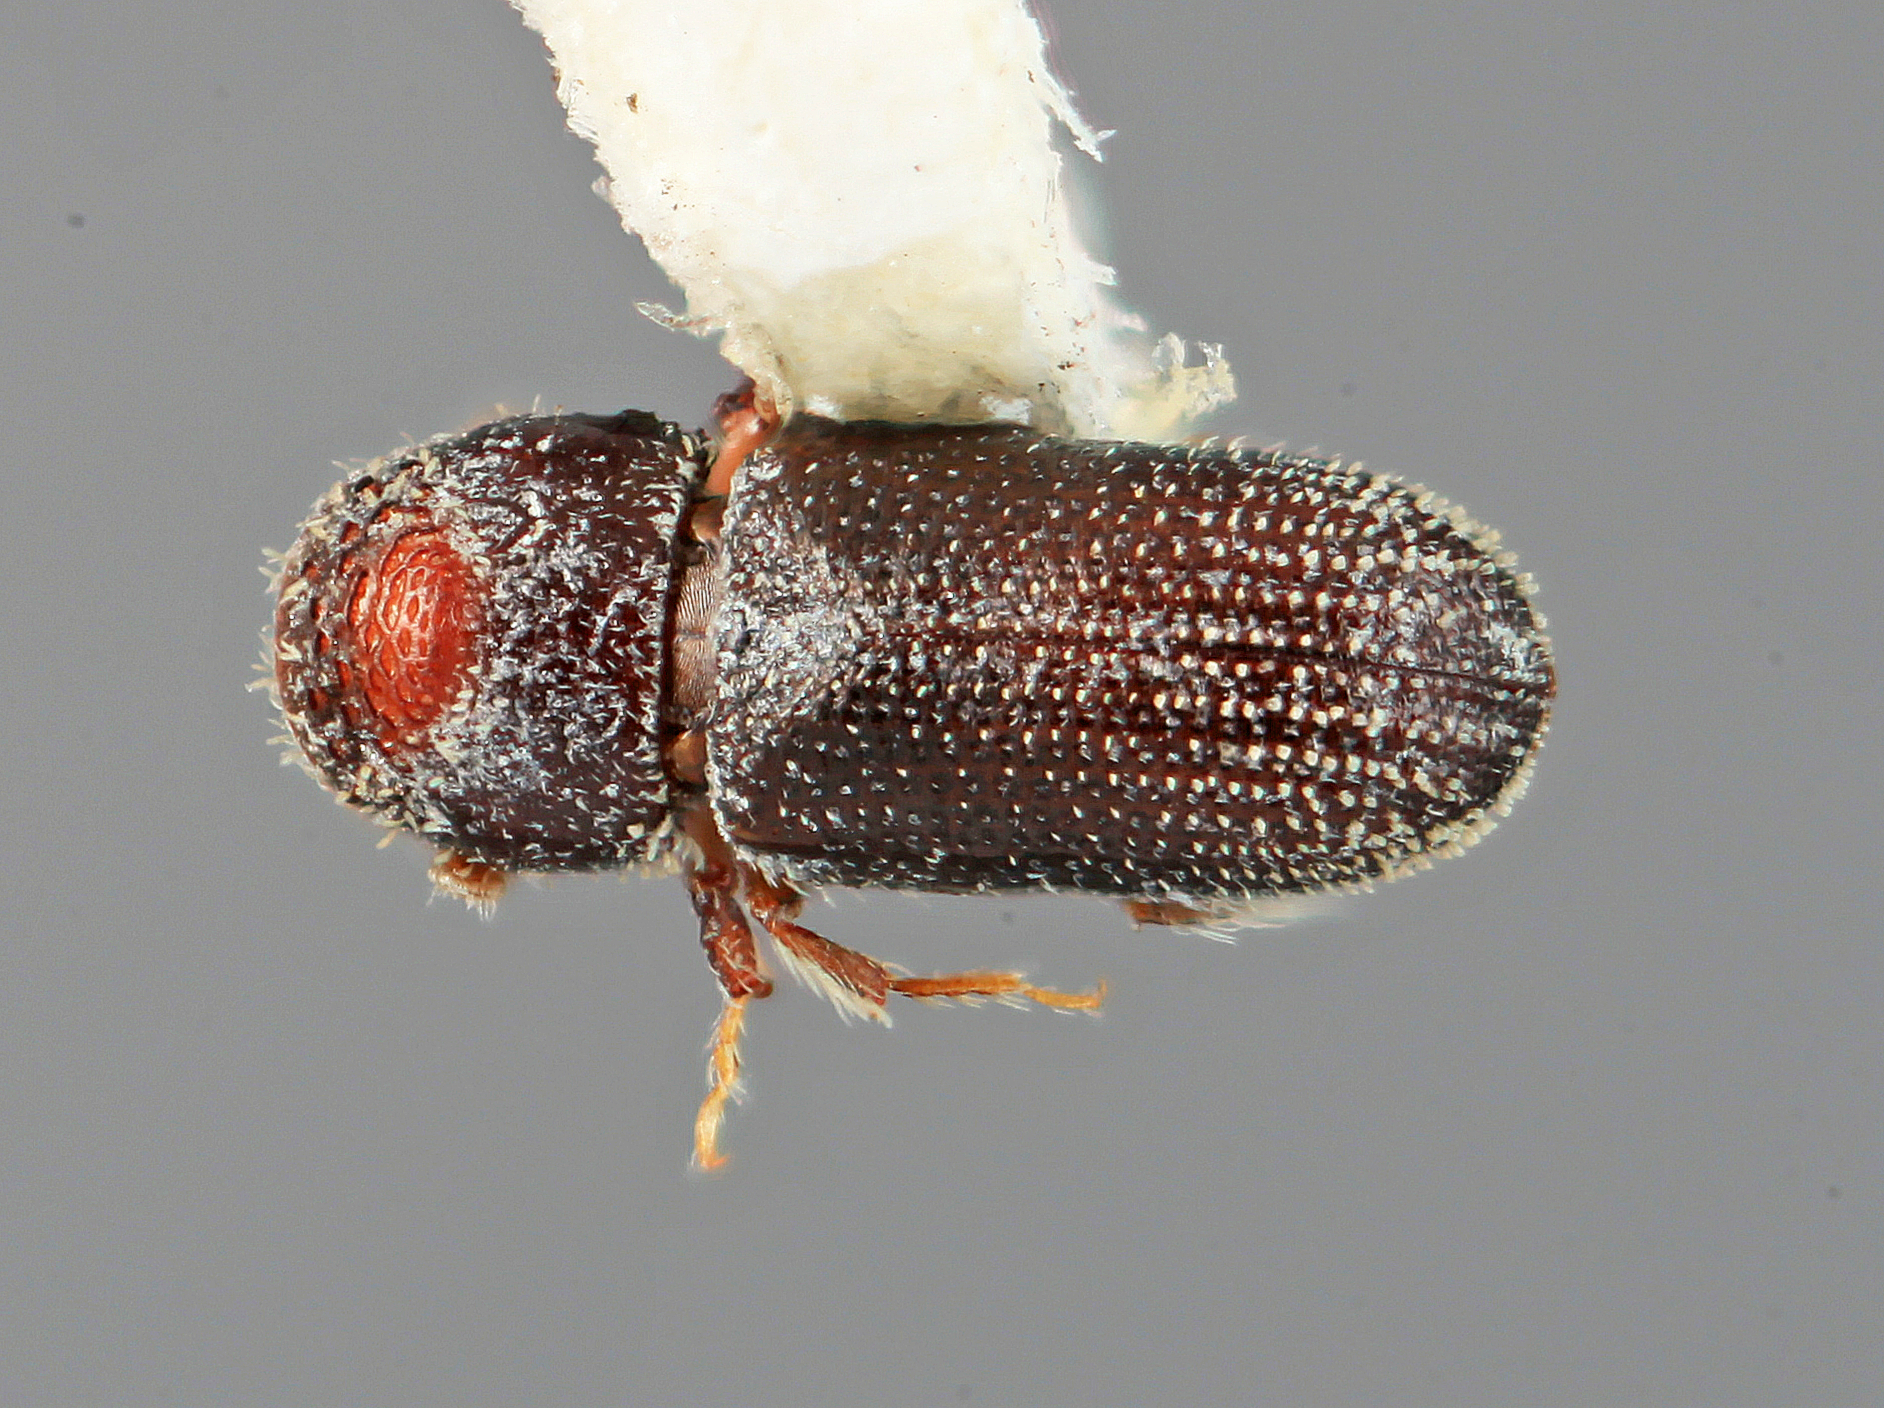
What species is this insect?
Pseudothysanoes verticillus
